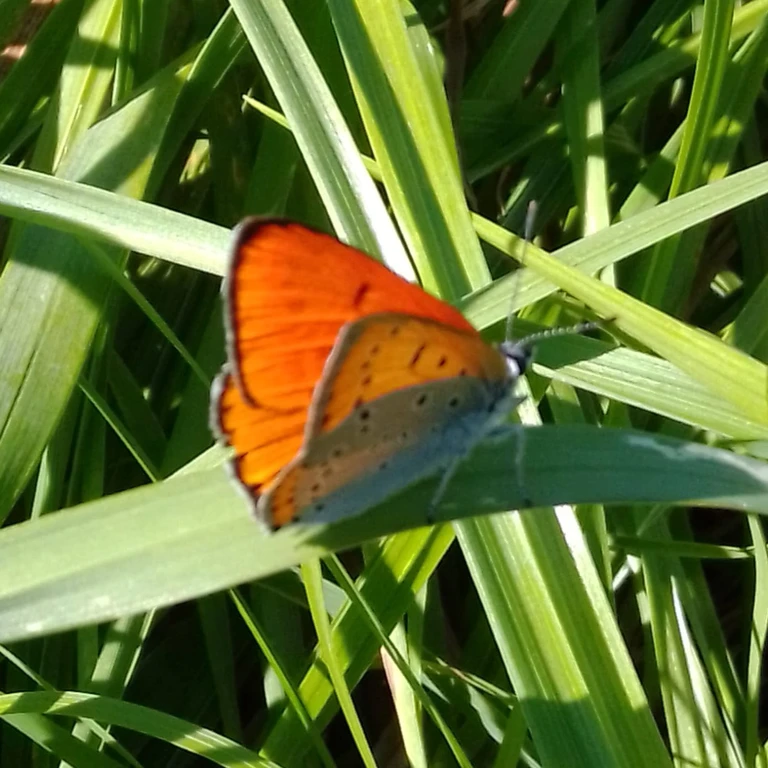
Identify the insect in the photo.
Lycaena dispar
